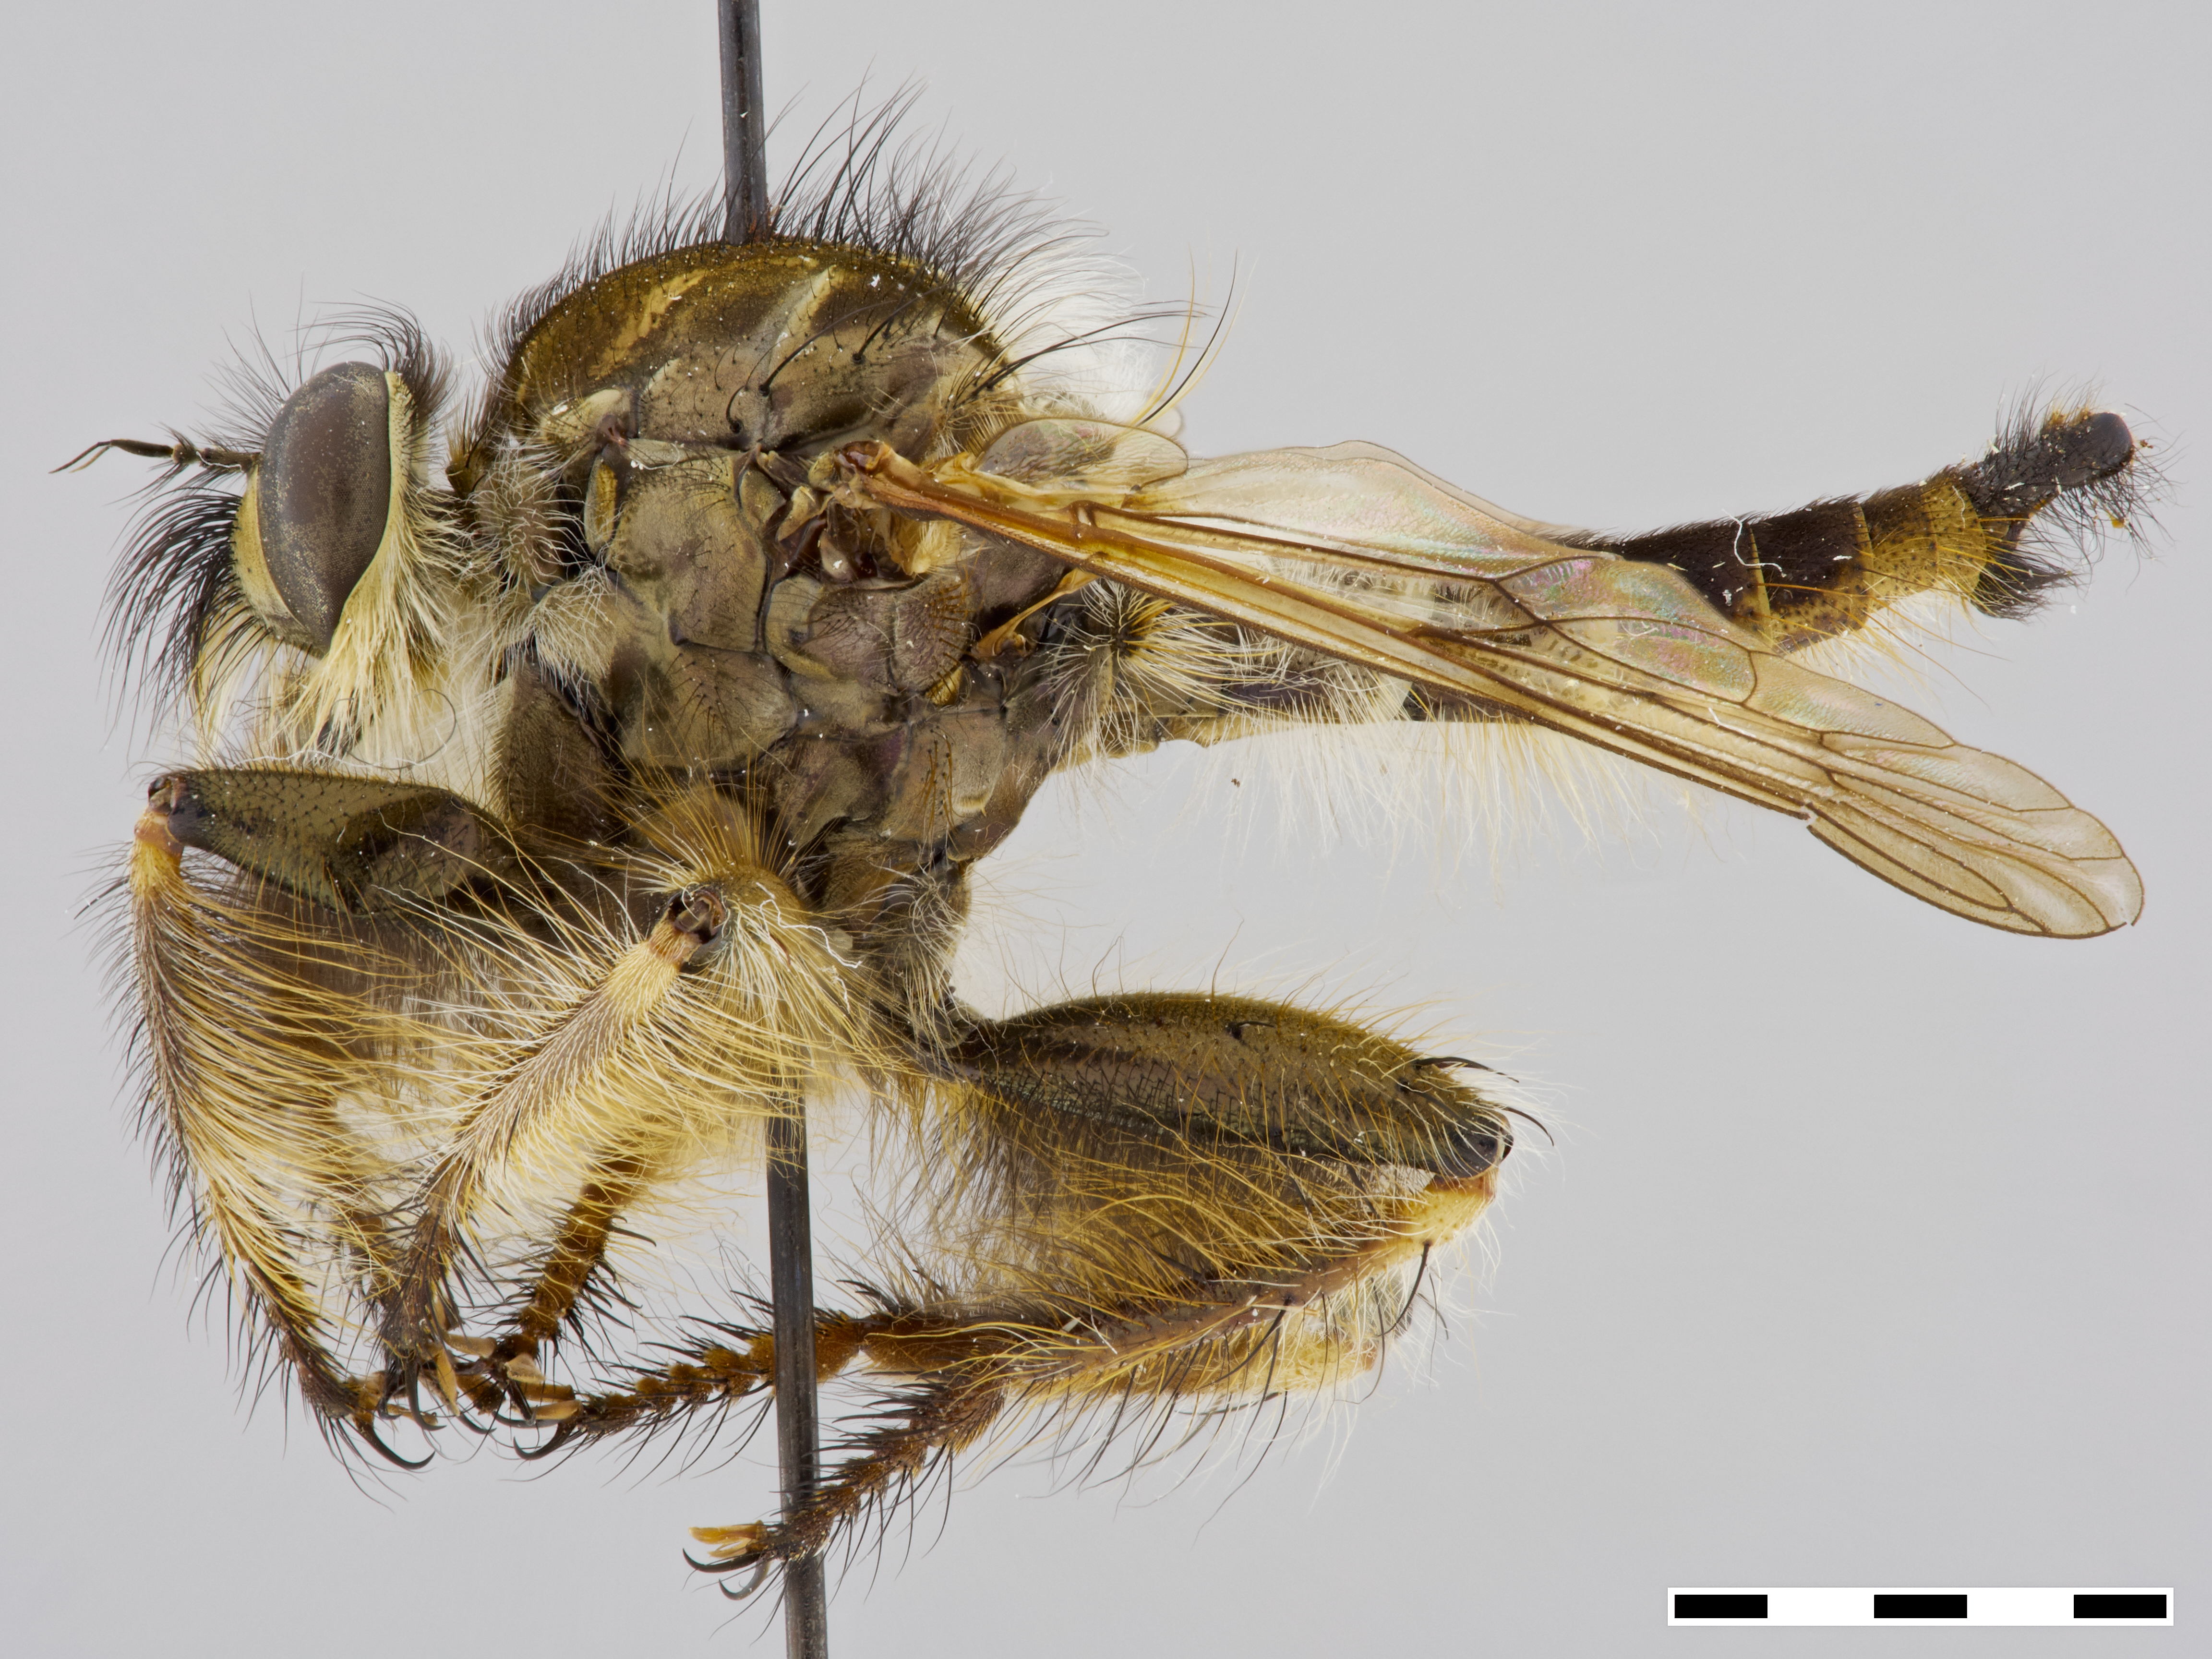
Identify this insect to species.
Dasophrys androclea
